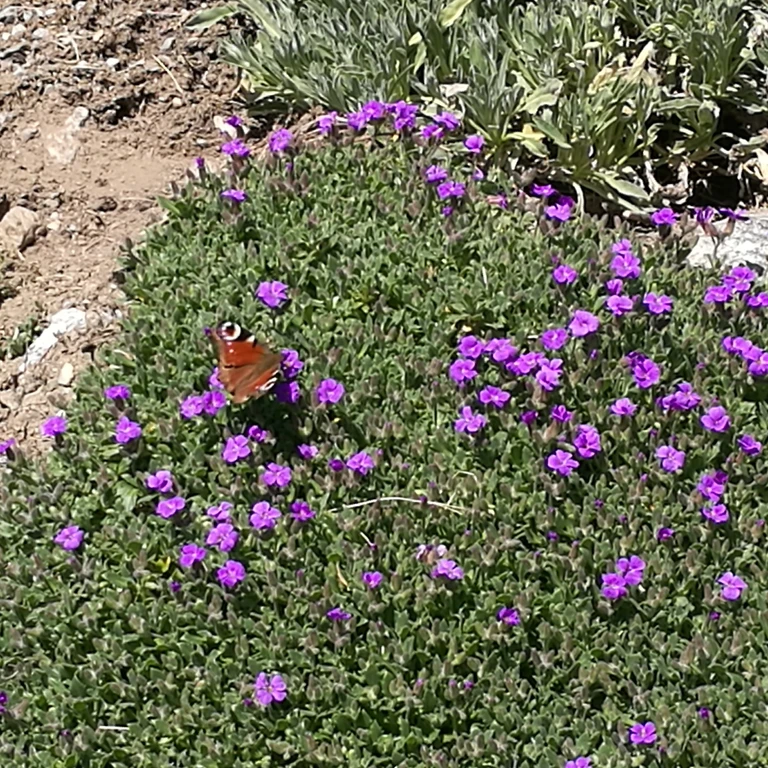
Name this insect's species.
Aglais io
